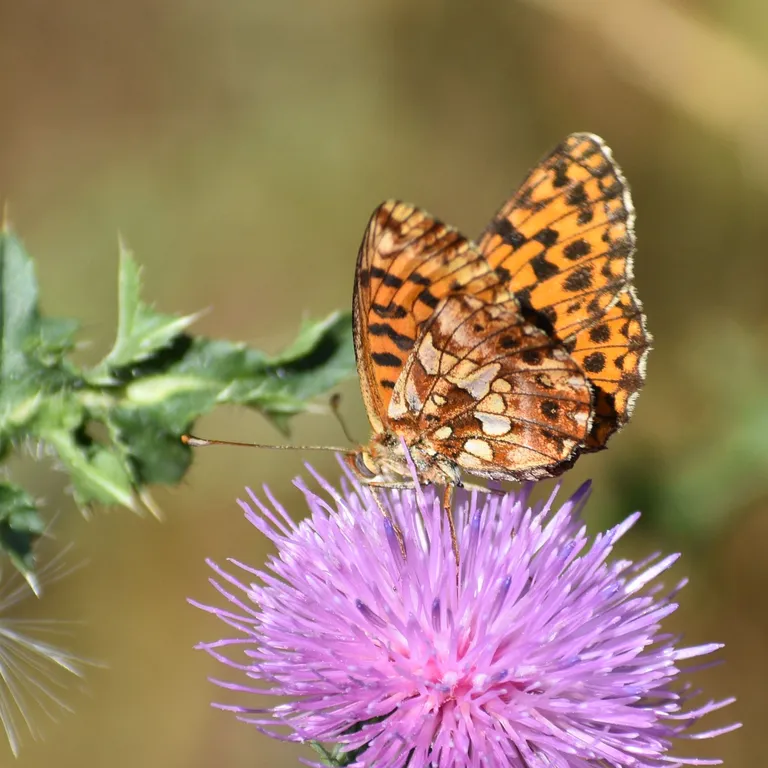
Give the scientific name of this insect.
Boloria dia
